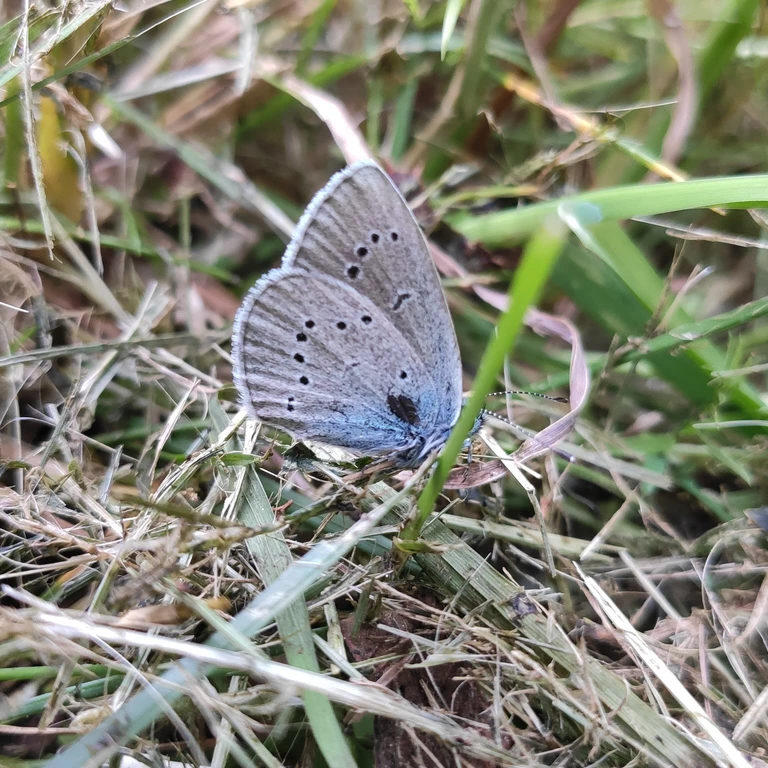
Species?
Cyaniris semiargus
